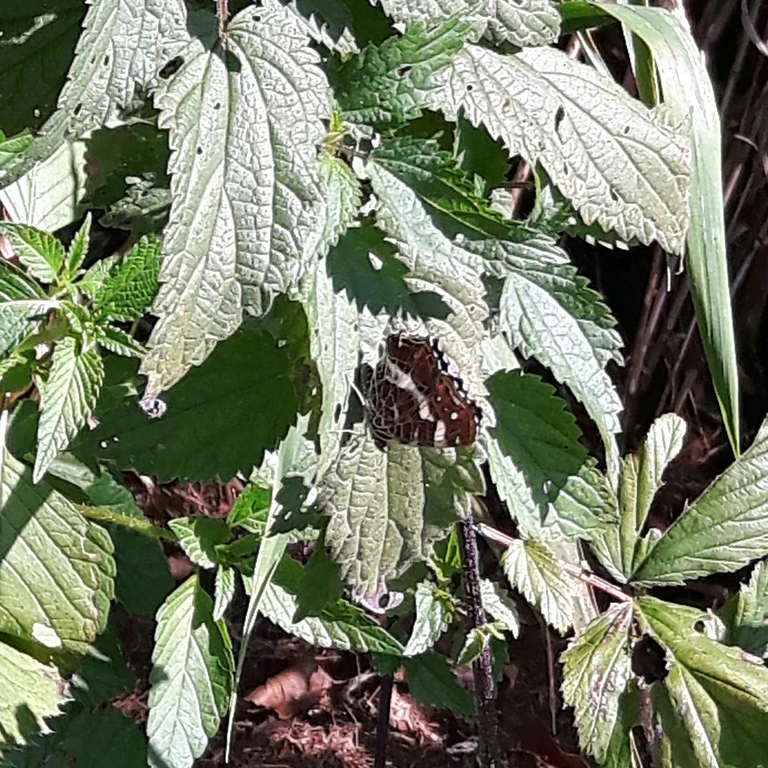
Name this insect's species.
Araschnia levana
